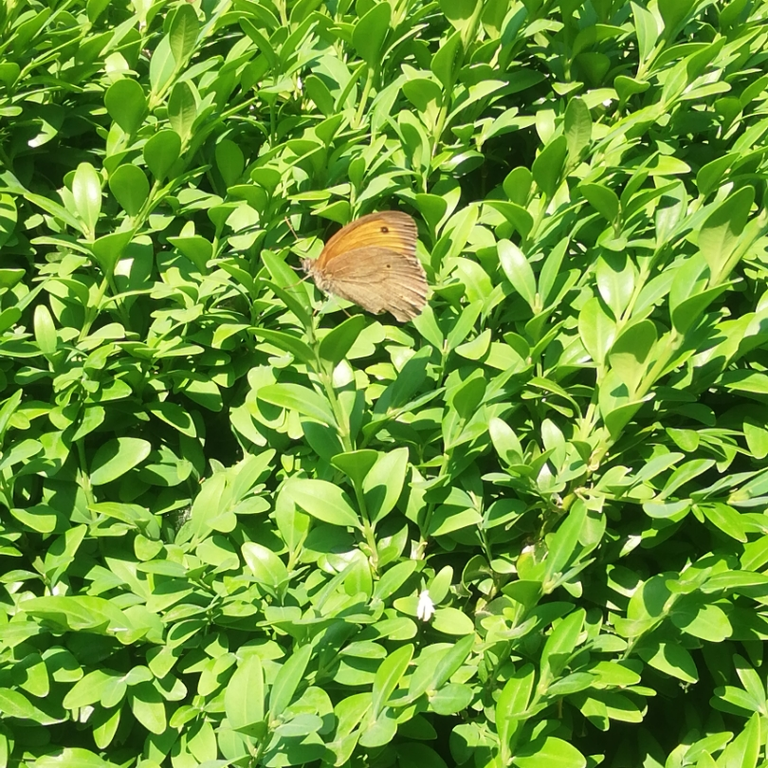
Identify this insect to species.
Maniola jurtina
